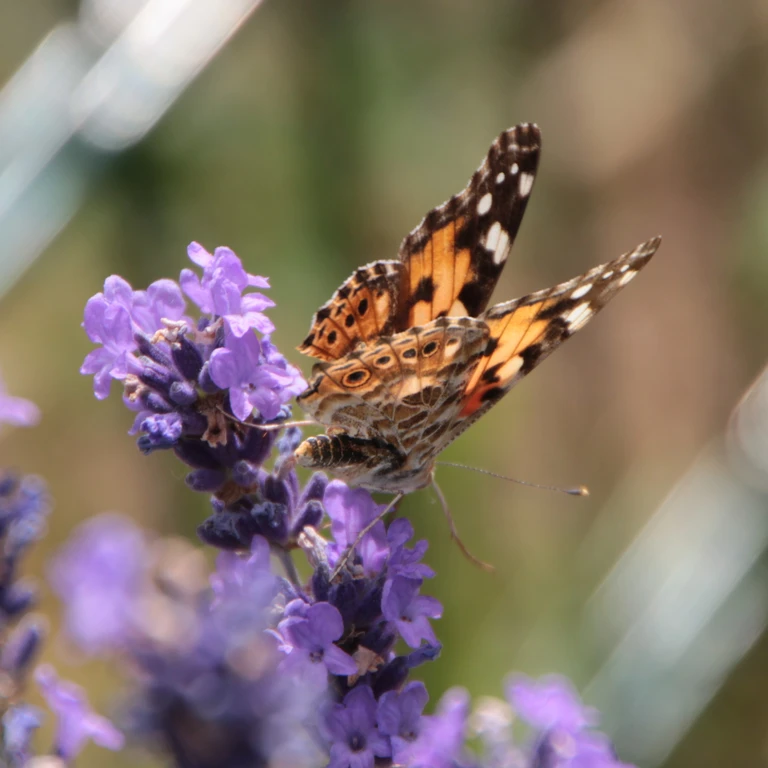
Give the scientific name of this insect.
Vanessa cardui
